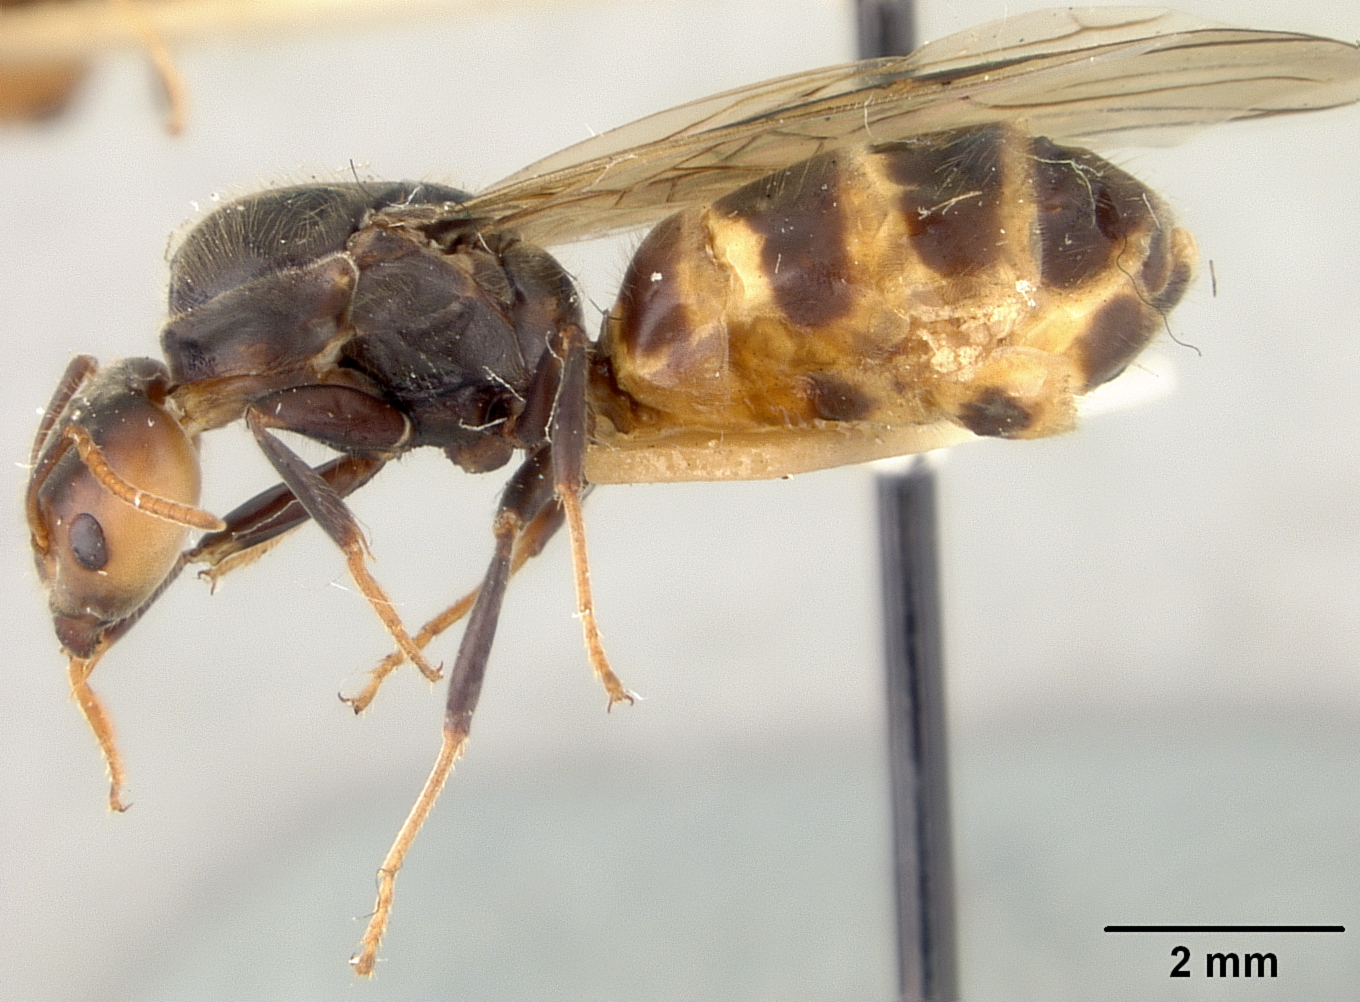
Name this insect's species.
Azteca sericeasur
